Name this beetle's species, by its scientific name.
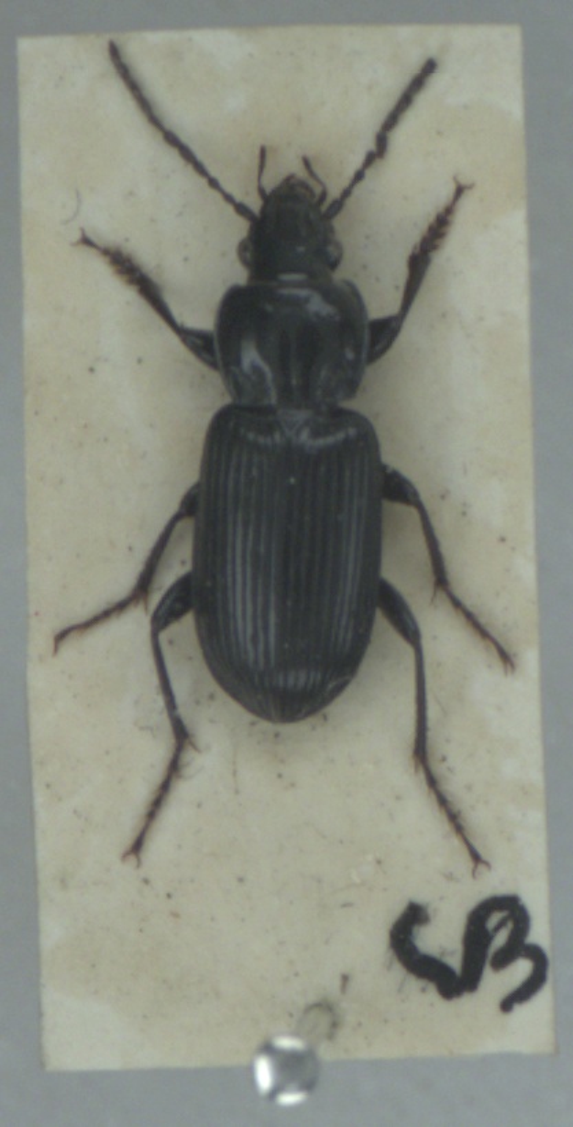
Pterostichus nigrita
